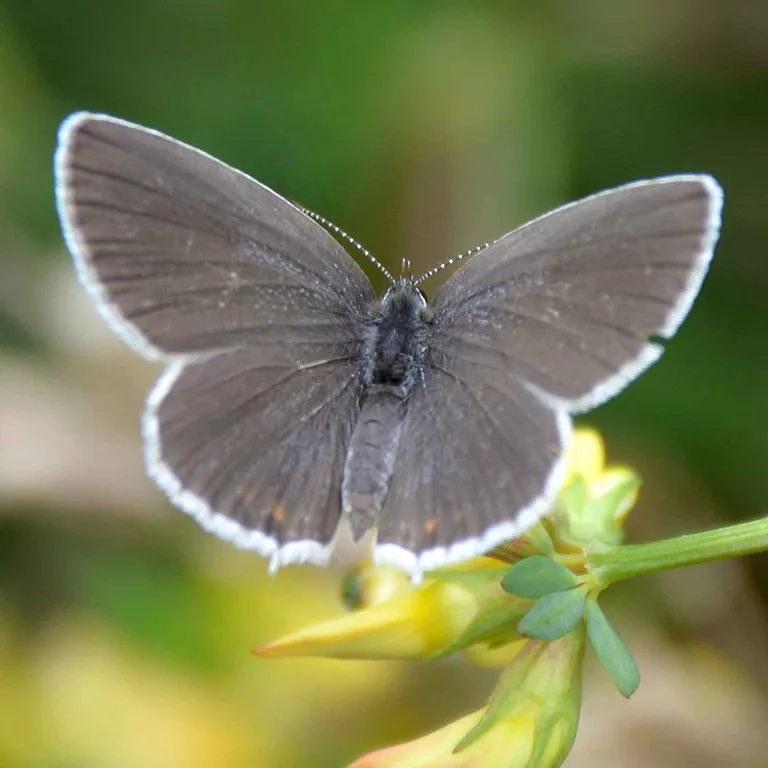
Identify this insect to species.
Cupido argiades (also Elkalyce argiades)
